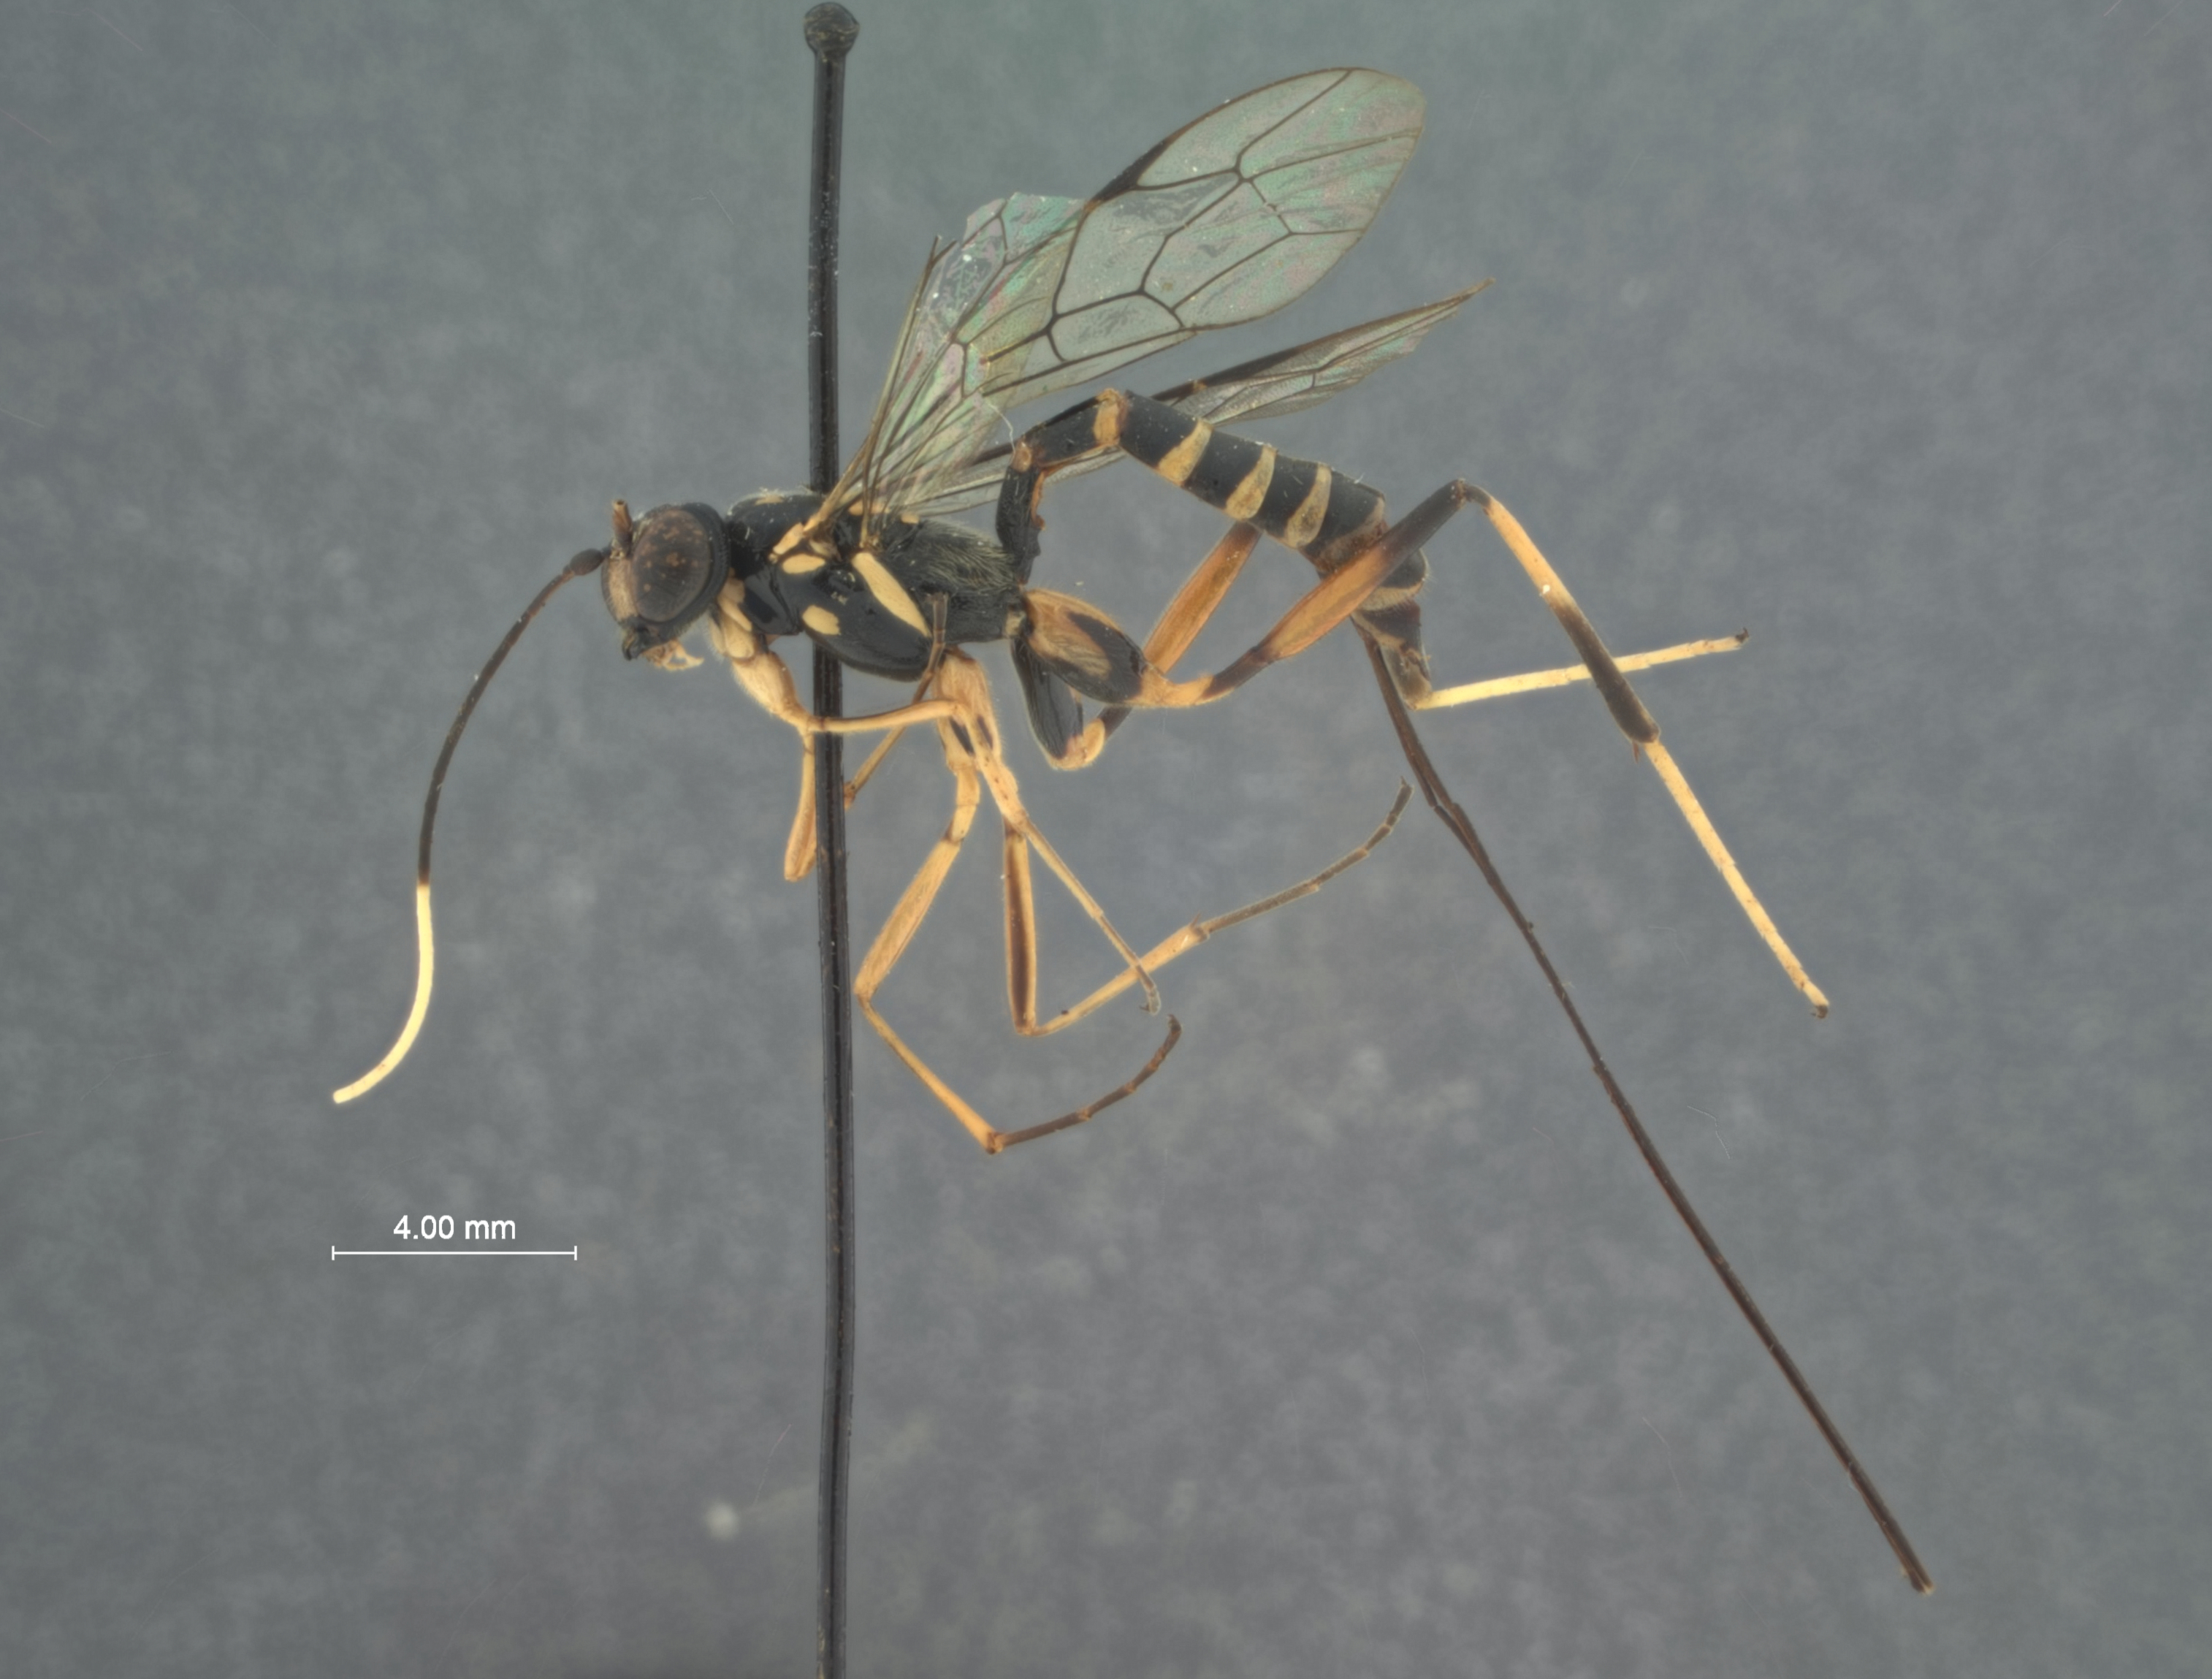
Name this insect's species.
Neoxorides longicaudis
